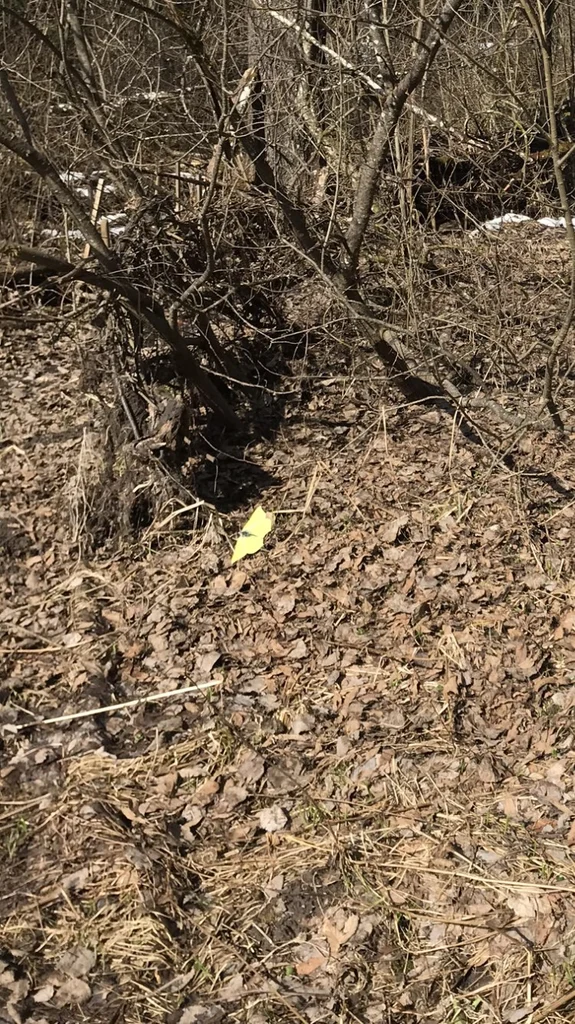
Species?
Gonepteryx rhamni
